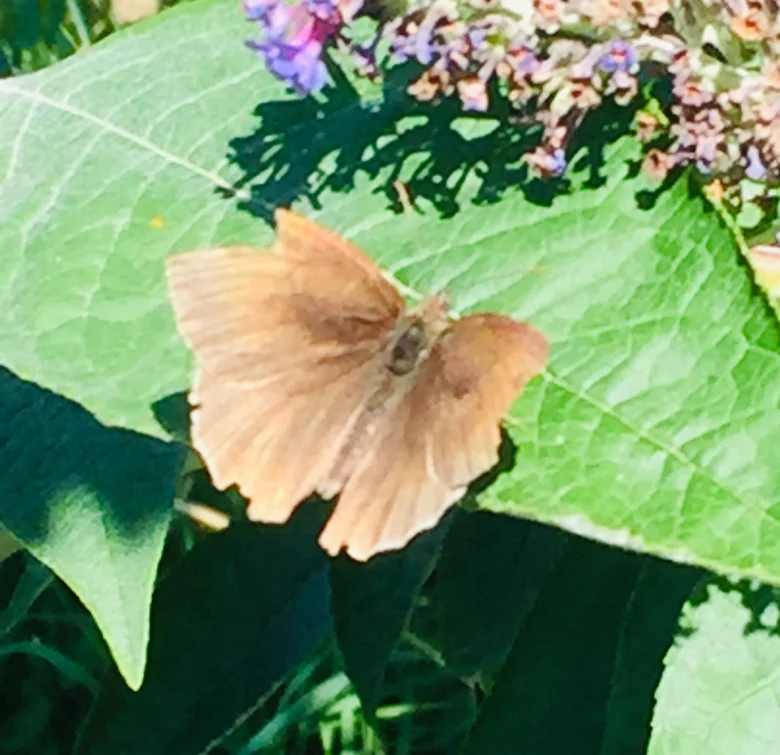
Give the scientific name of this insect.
Maniola jurtina
